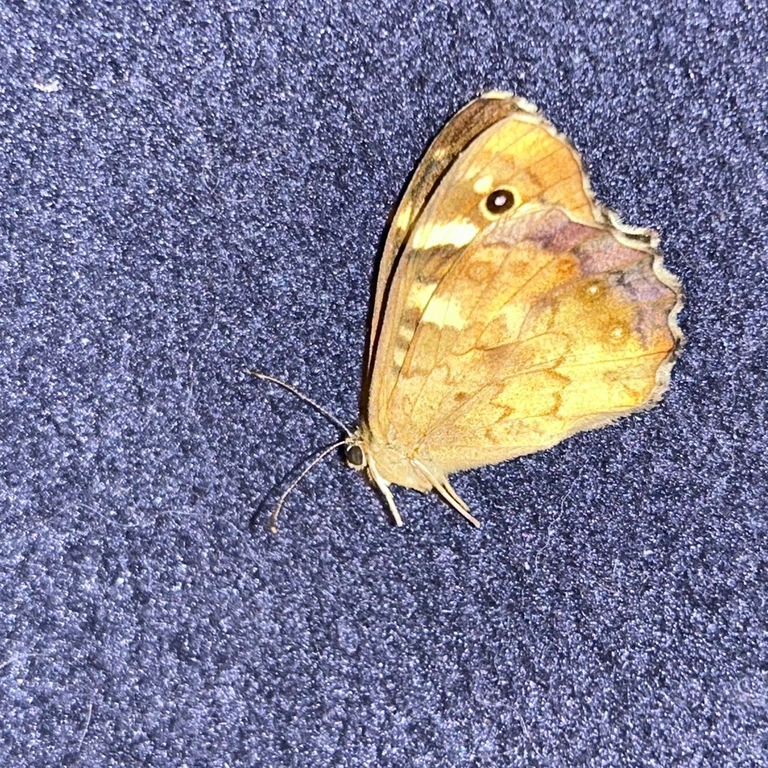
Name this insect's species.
Pararge aegeria
